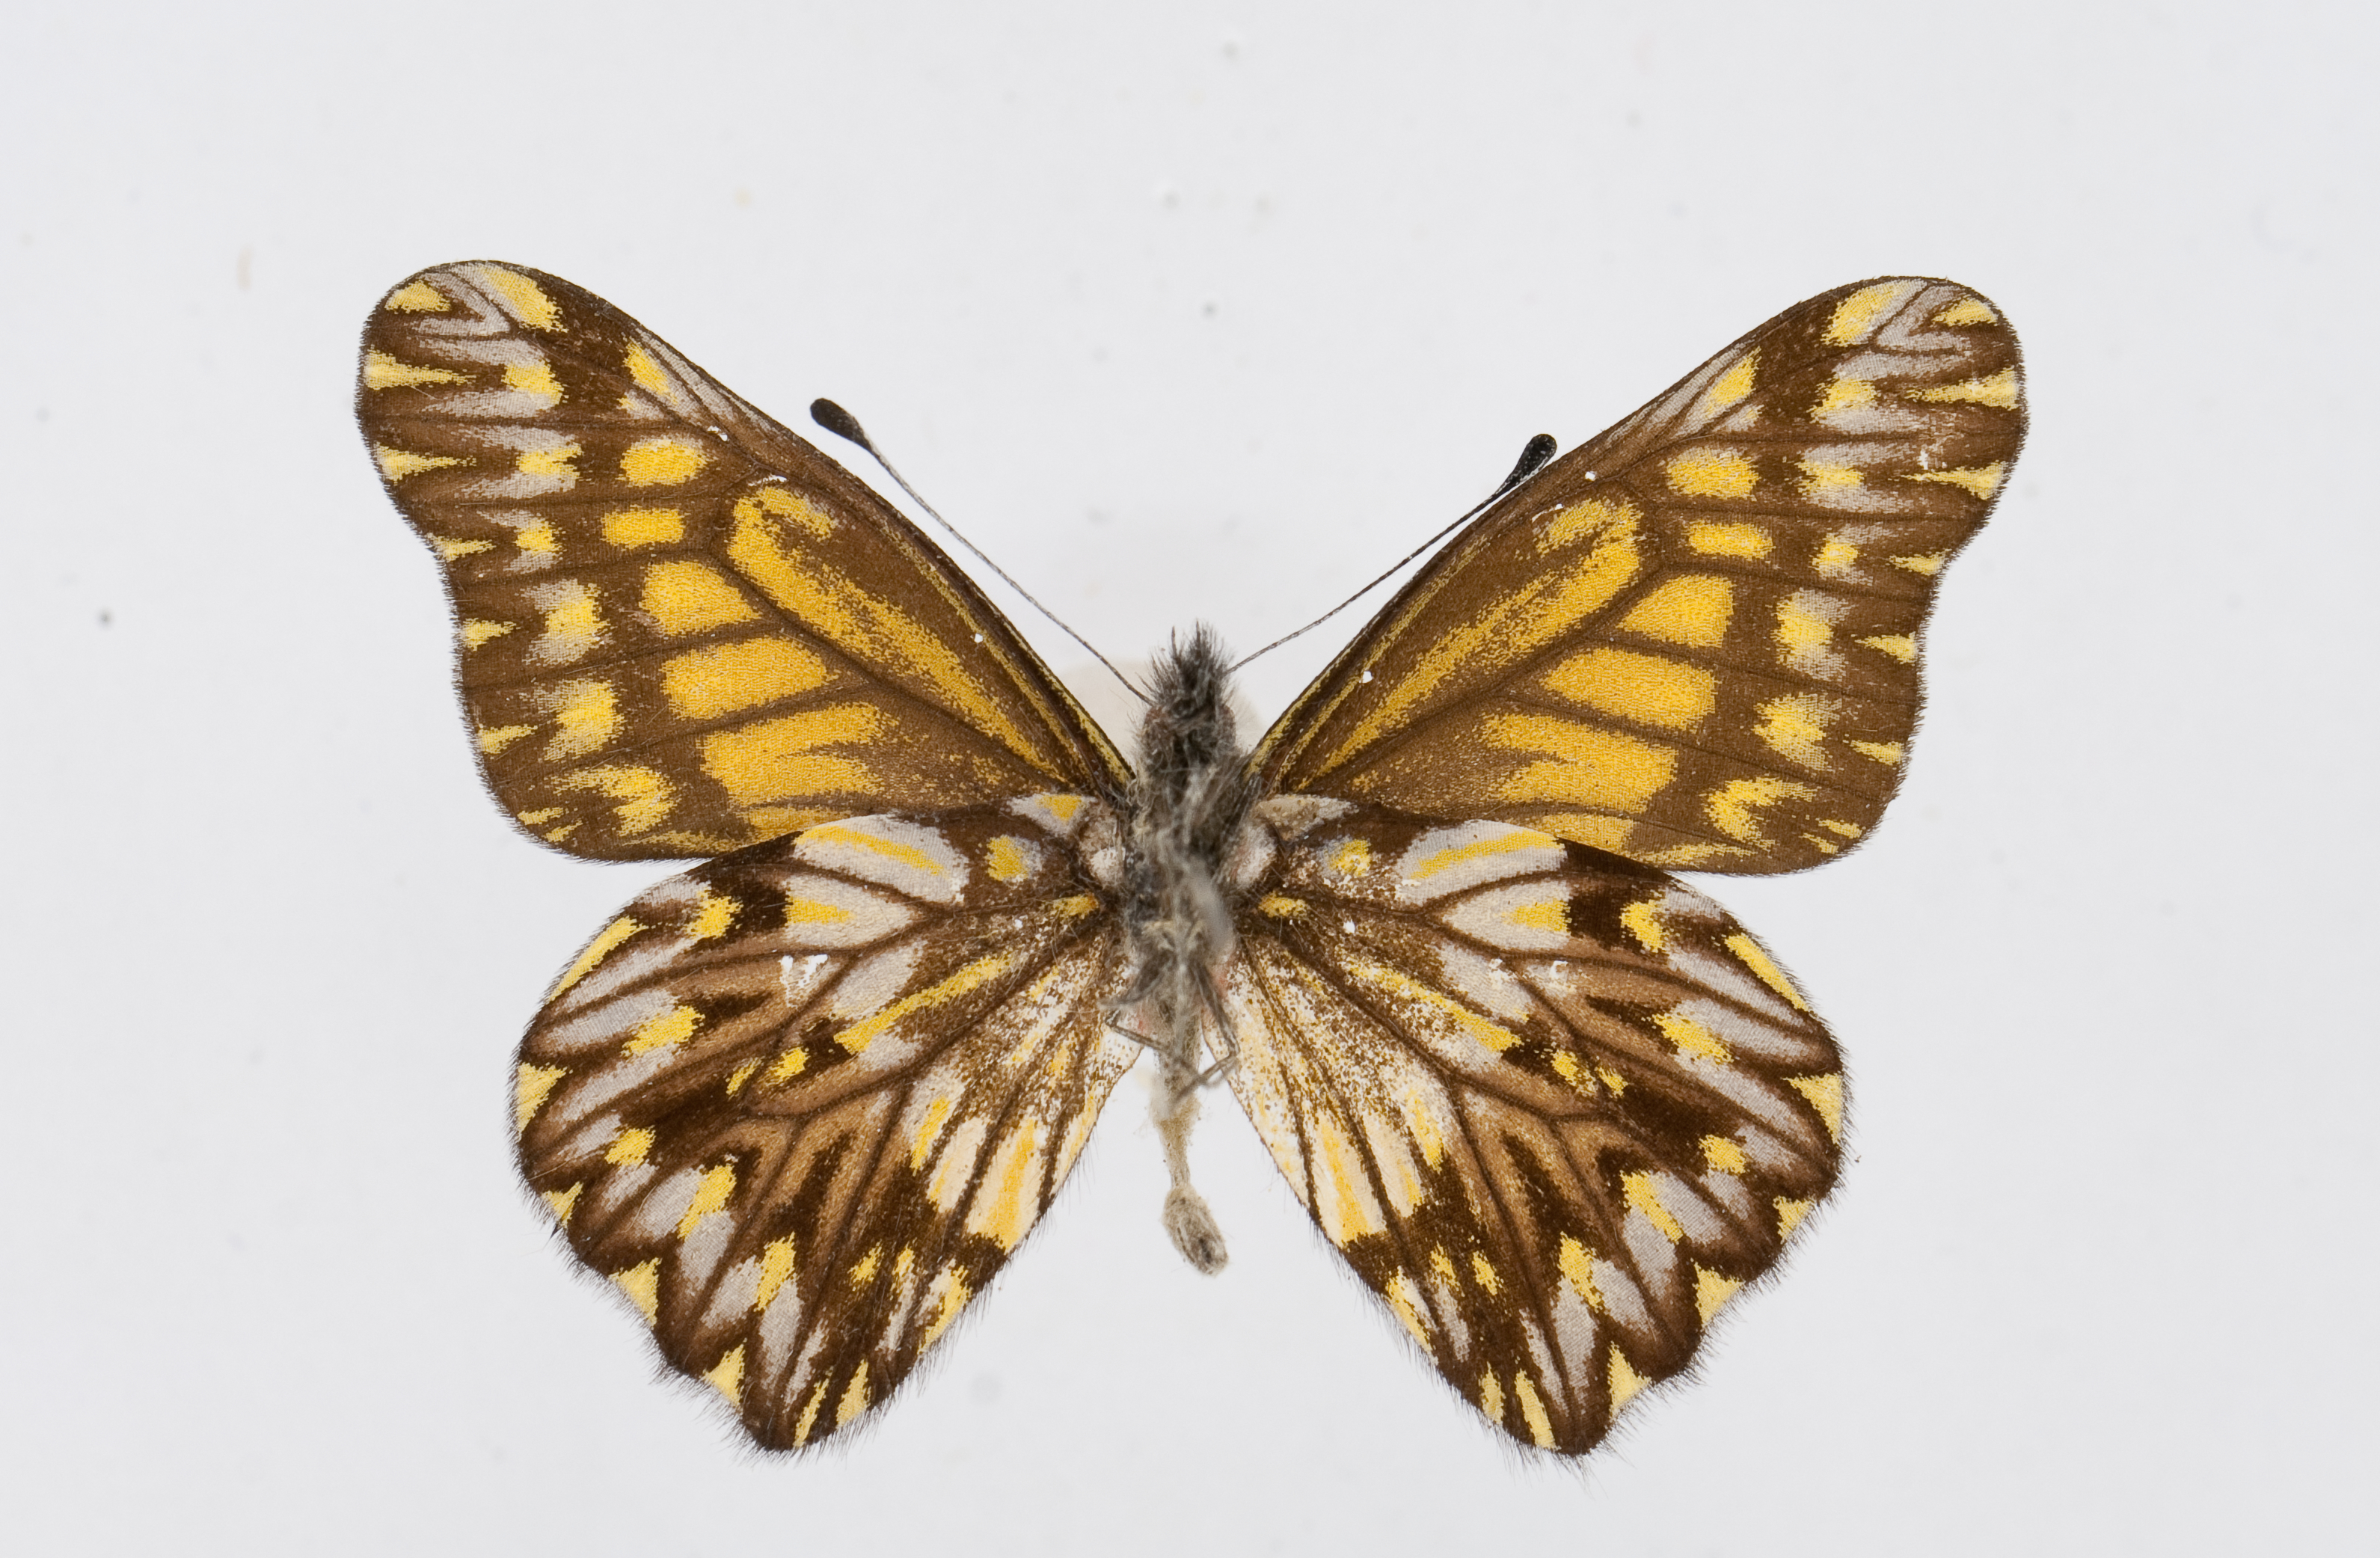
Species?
Catasticta ferra
